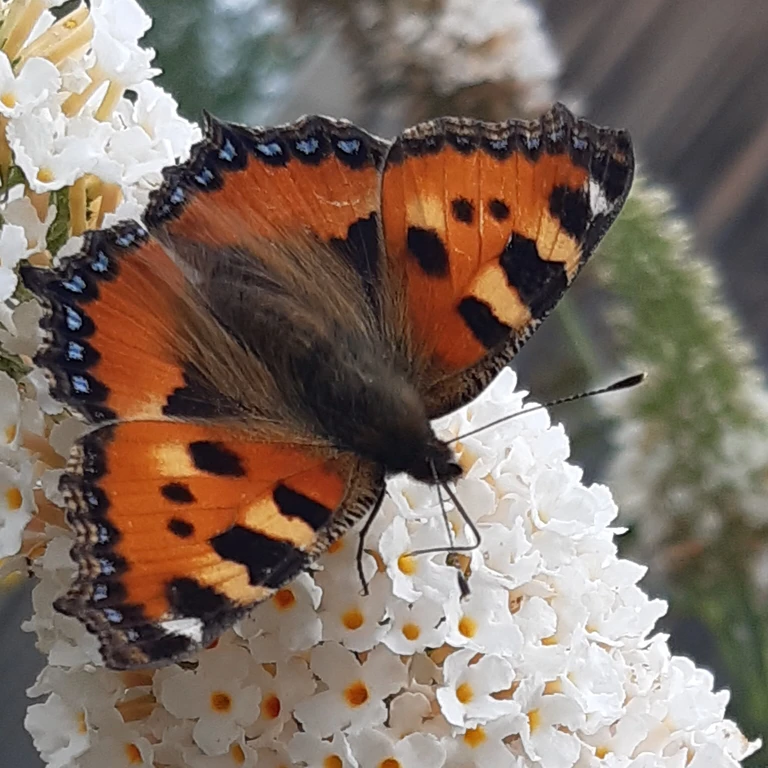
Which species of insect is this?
Aglais urticae
